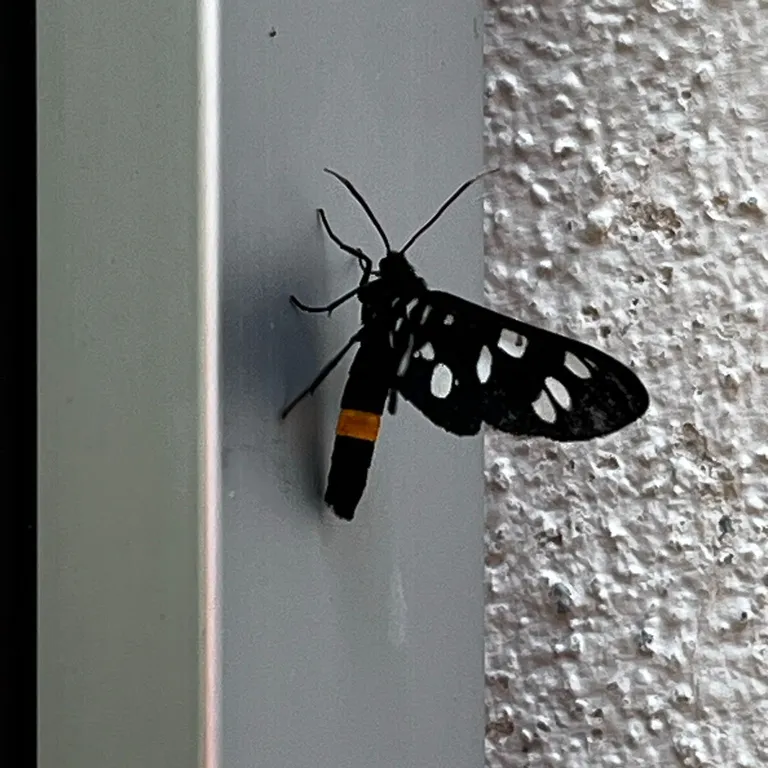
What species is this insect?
Amata phegea
